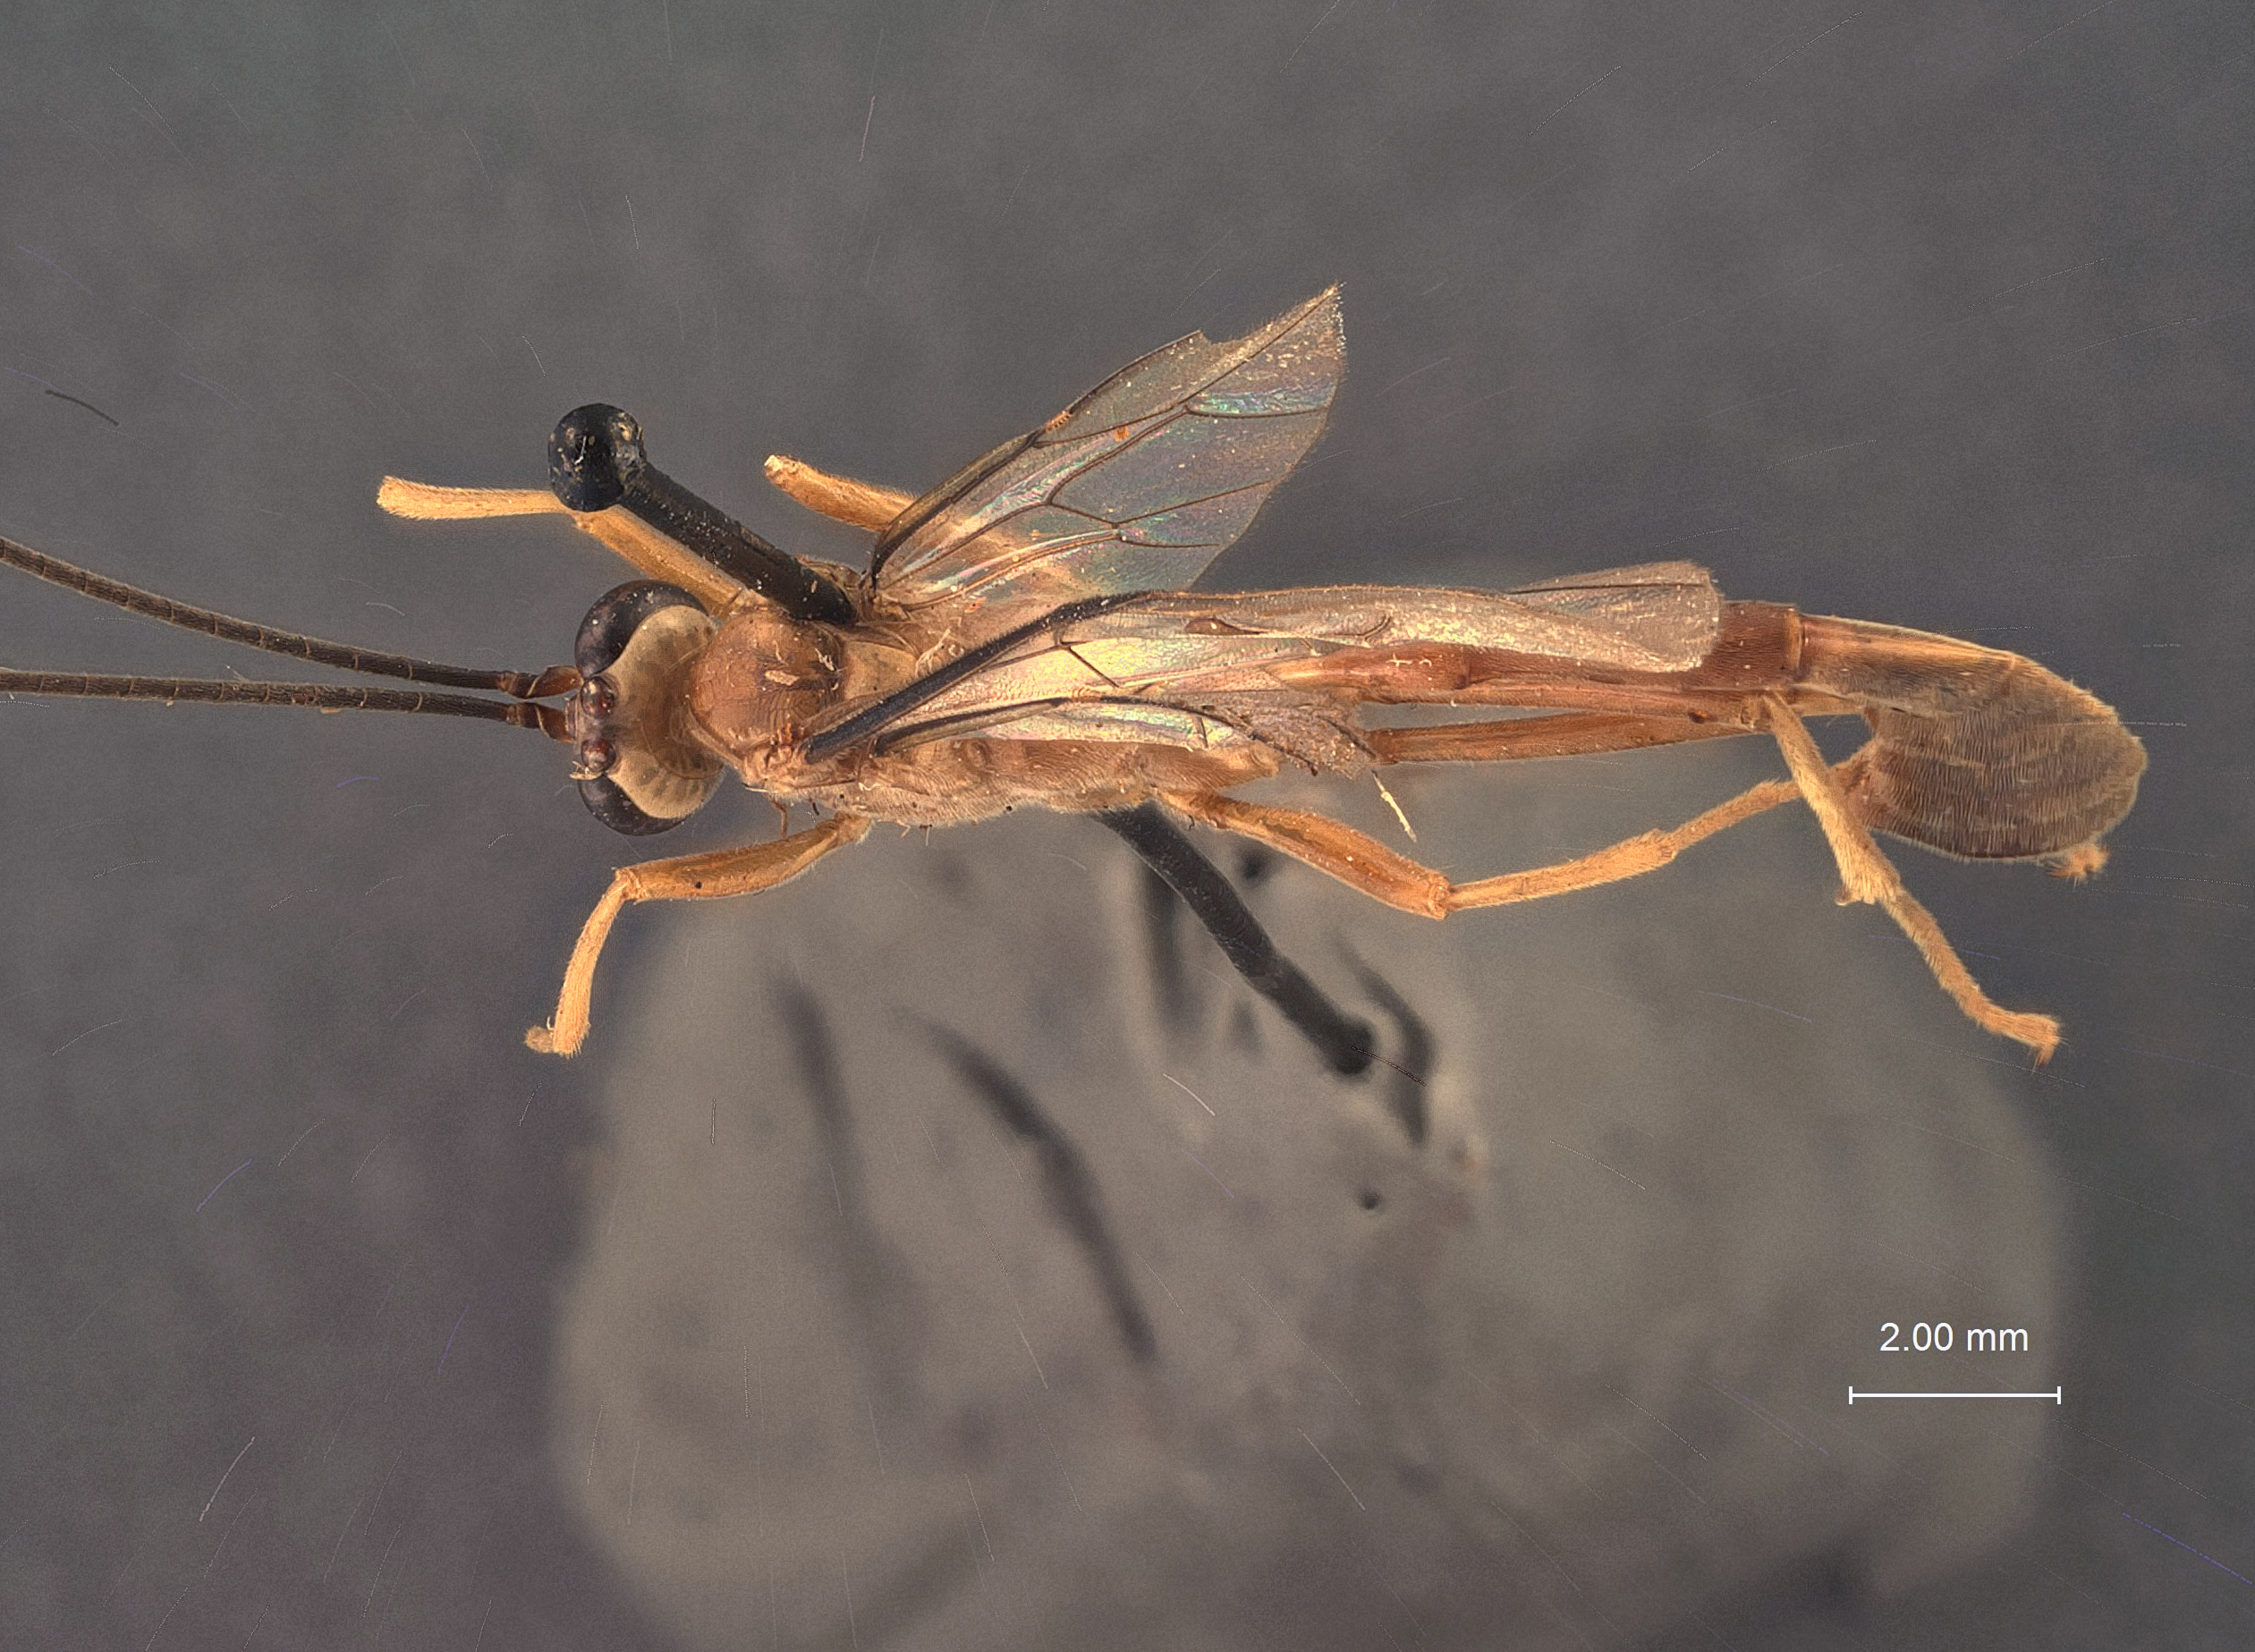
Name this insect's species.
Enicospilus liris
